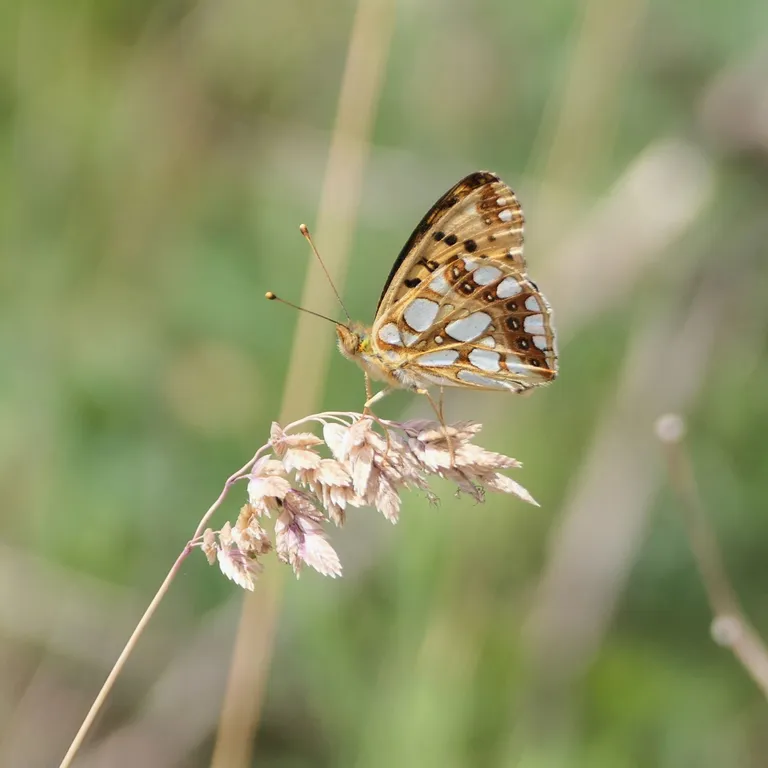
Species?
Issoria lathonia
